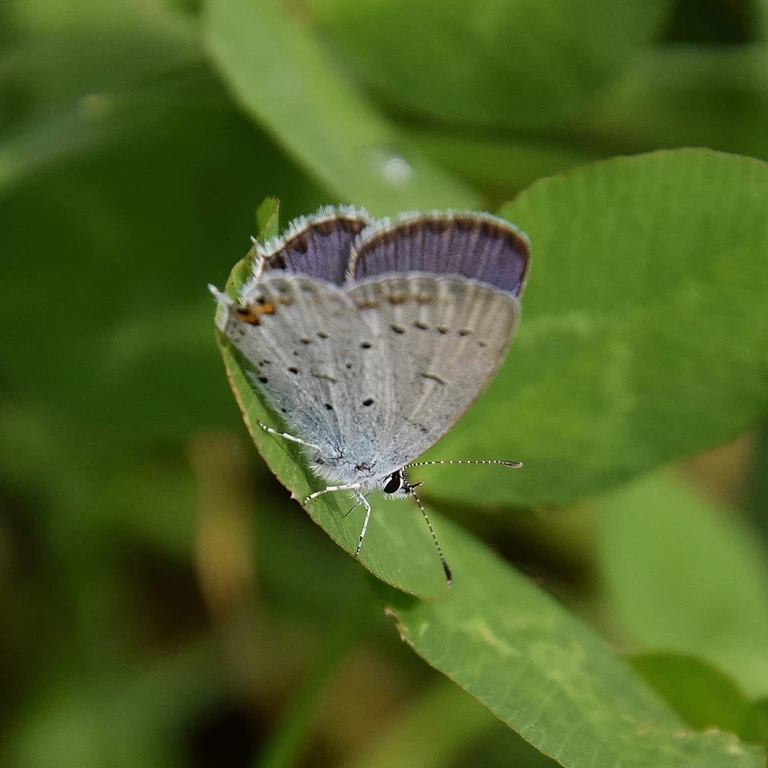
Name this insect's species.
Cupido argiades (also Elkalyce argiades)
